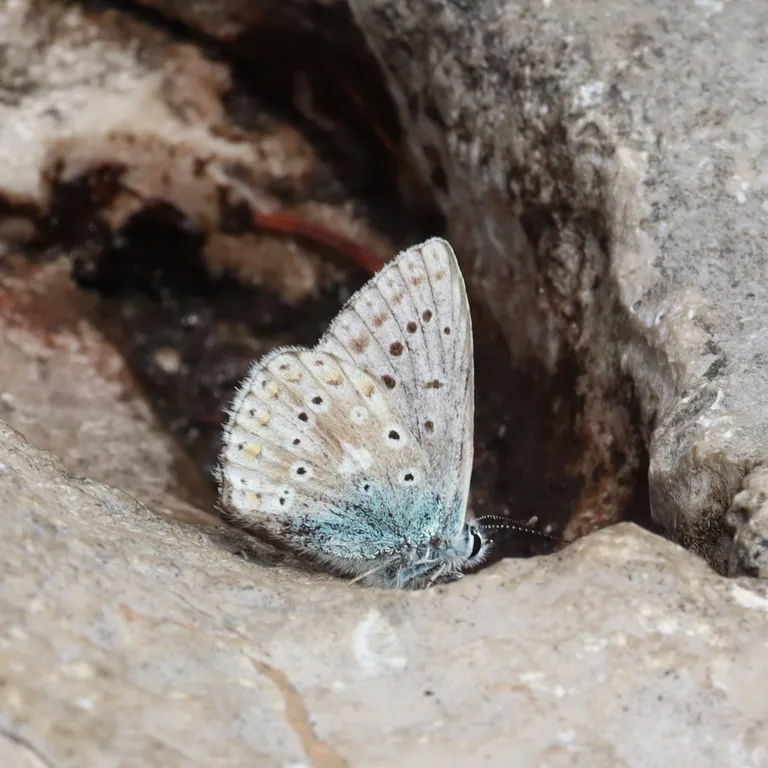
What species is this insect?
Lysandra coridon
